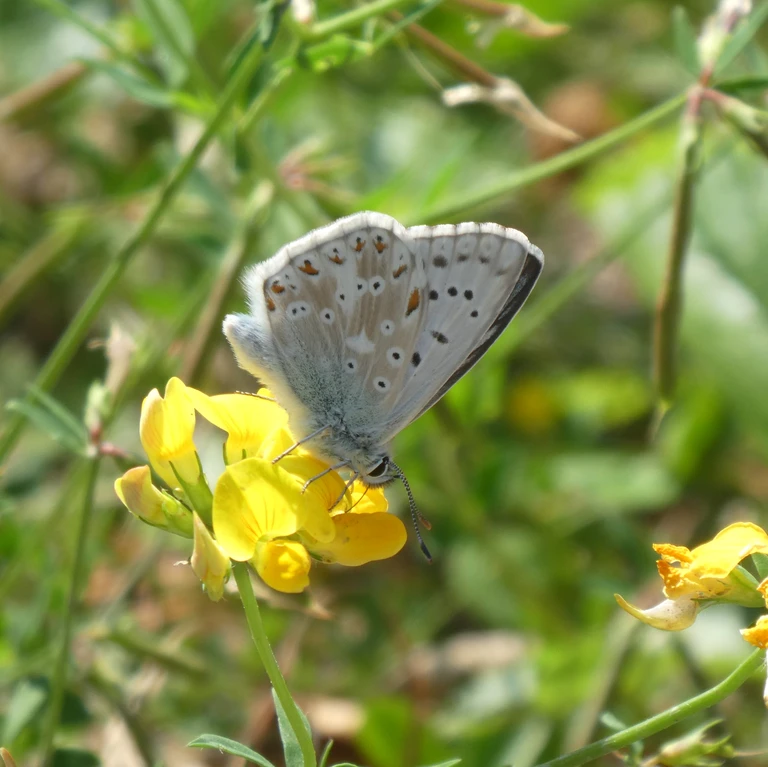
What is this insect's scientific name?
Lysandra coridon
